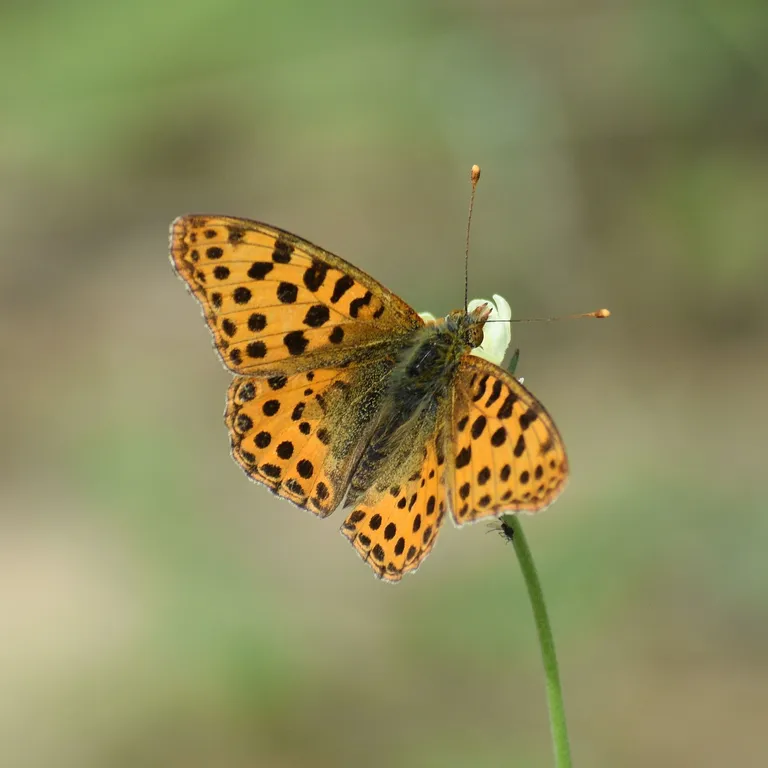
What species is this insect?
Issoria lathonia
